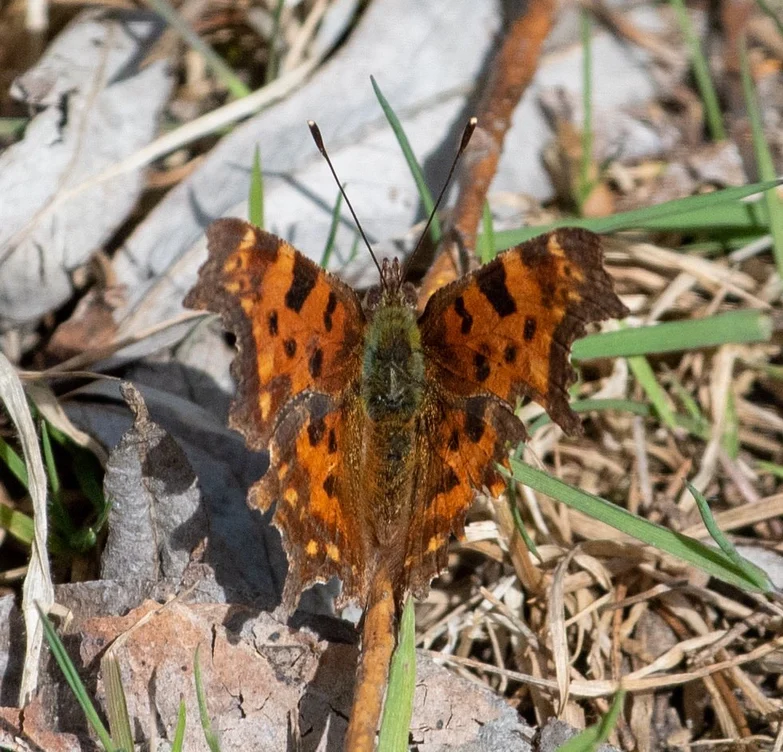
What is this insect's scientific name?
Polygonia c-album
